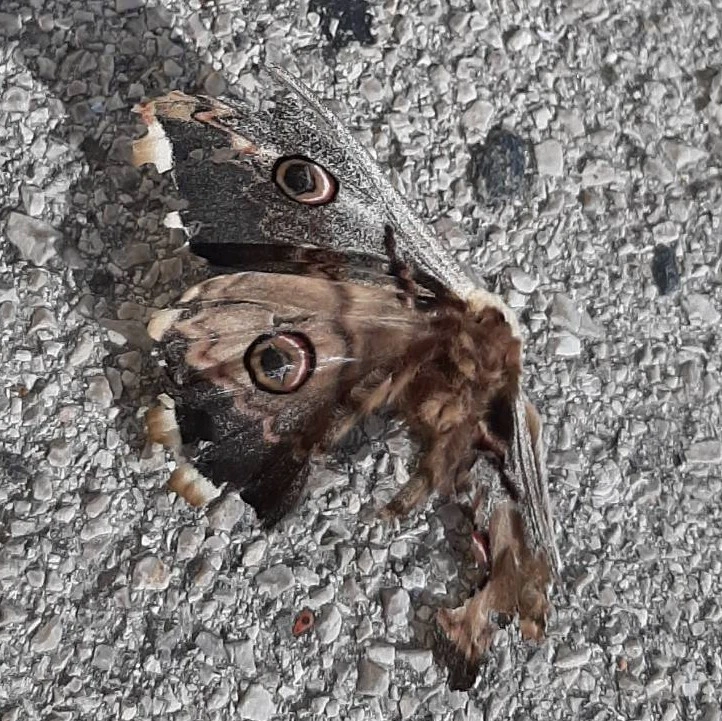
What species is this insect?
Saturnia pyri
